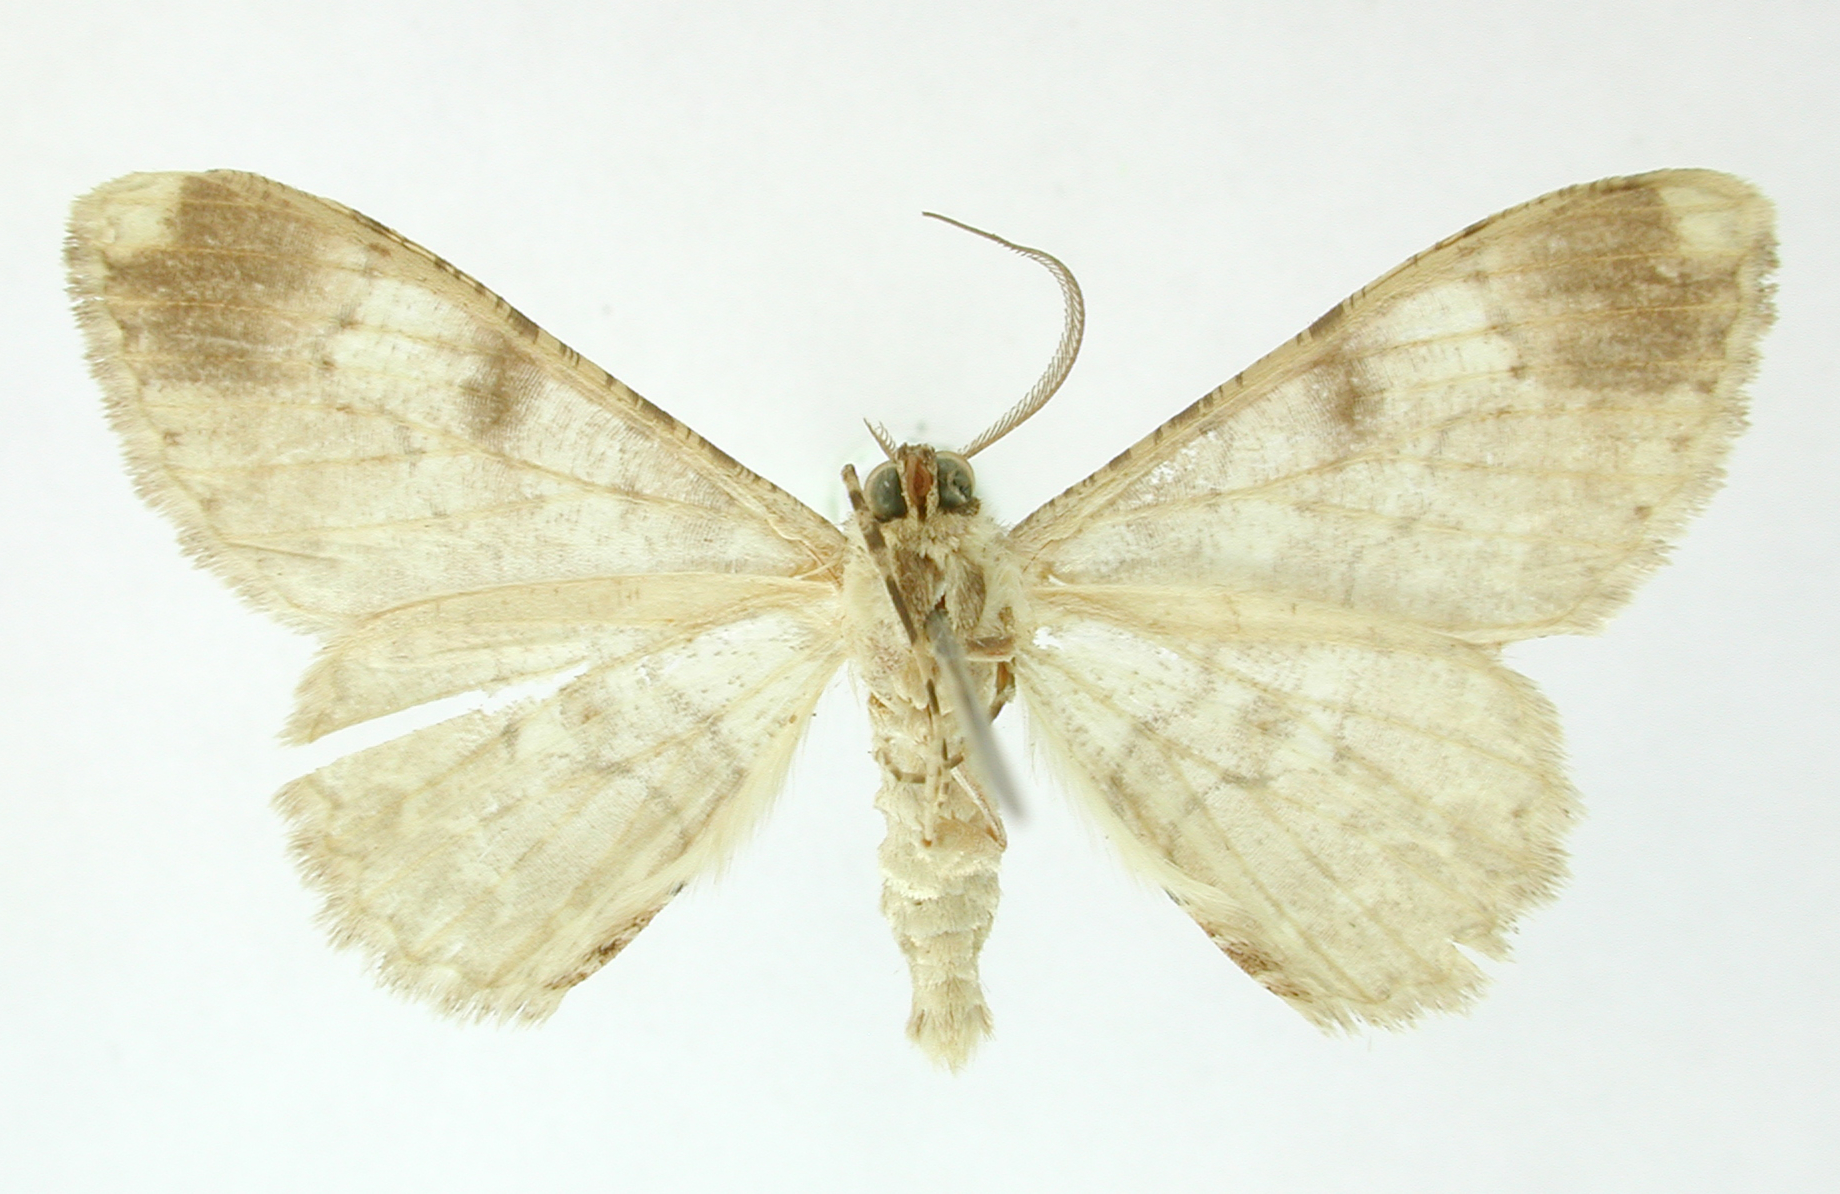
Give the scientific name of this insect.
Alcis aglauros
